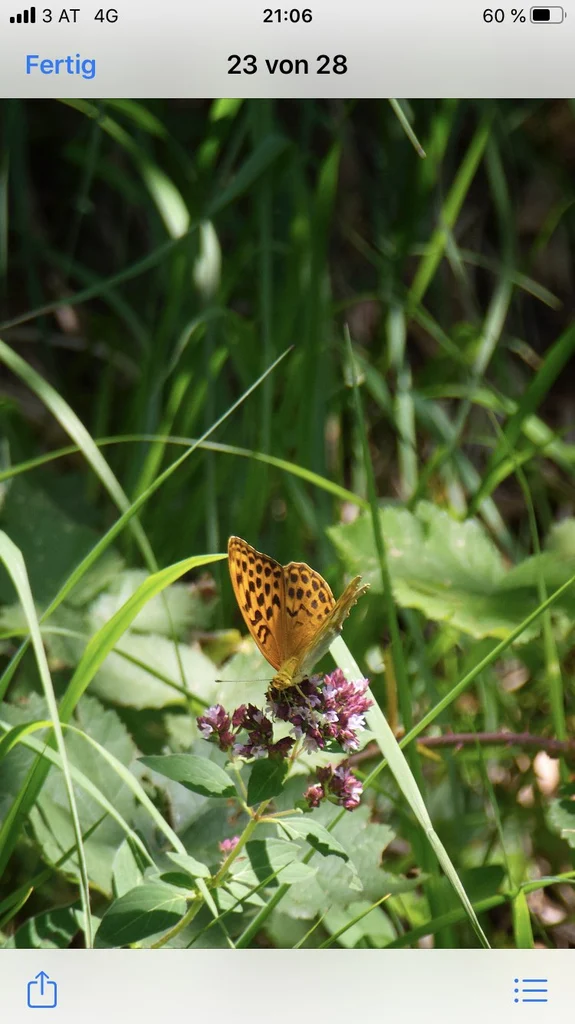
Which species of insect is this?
Argynnis paphia
